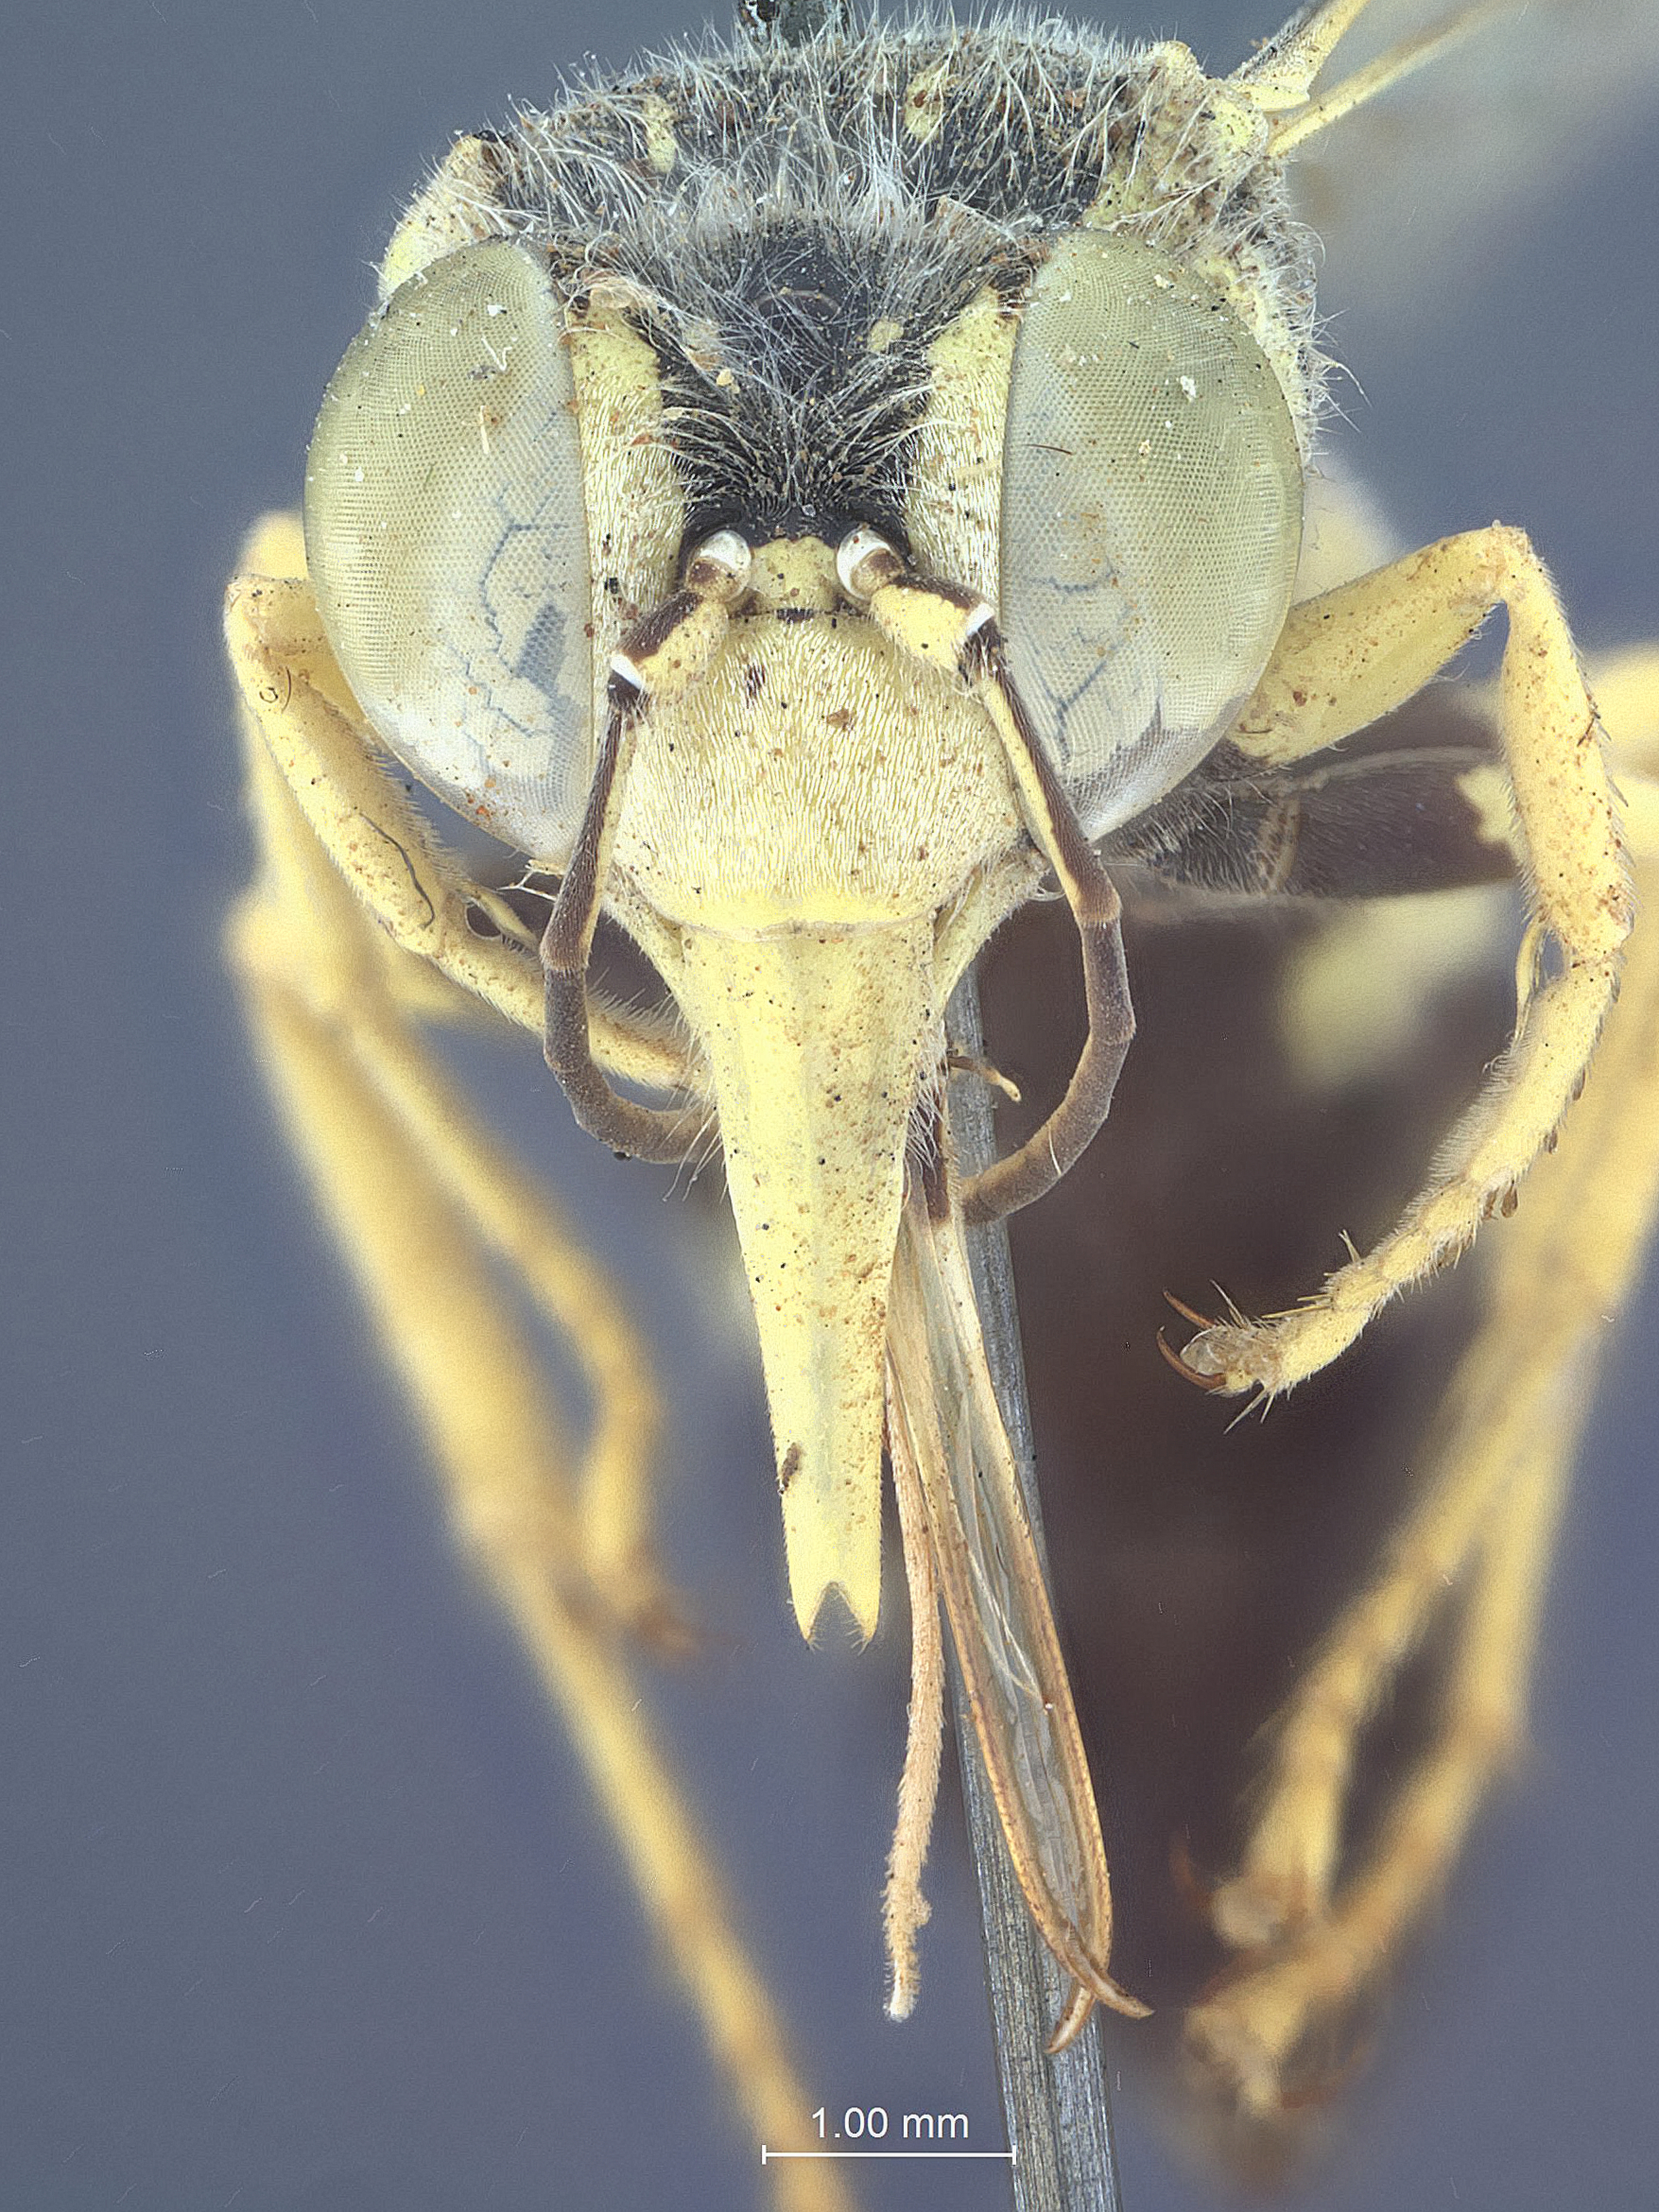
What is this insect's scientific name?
Bembix rugosa
